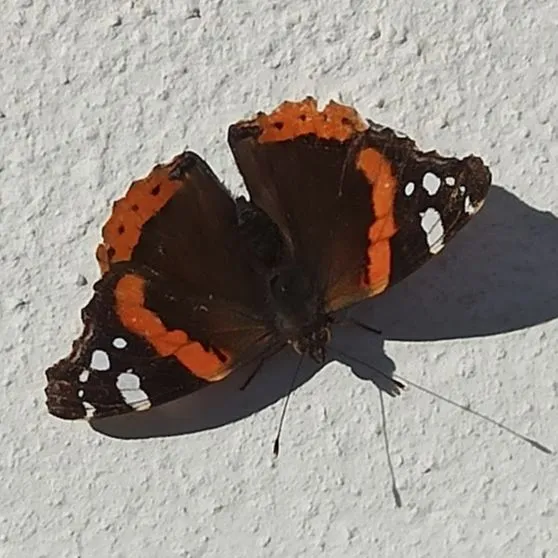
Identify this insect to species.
Vanessa atalanta
